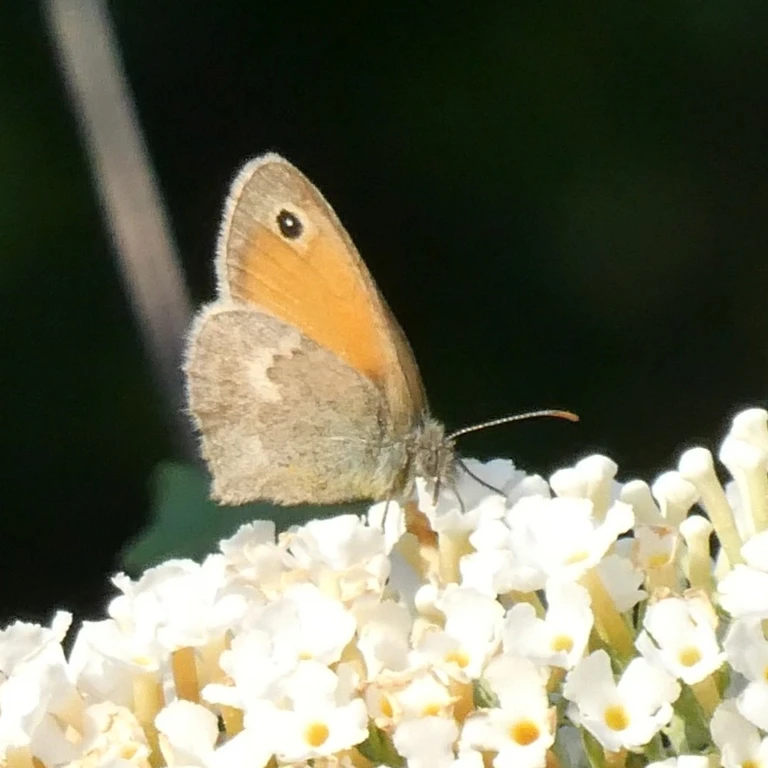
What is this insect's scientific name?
Coenonympha pamphilus
